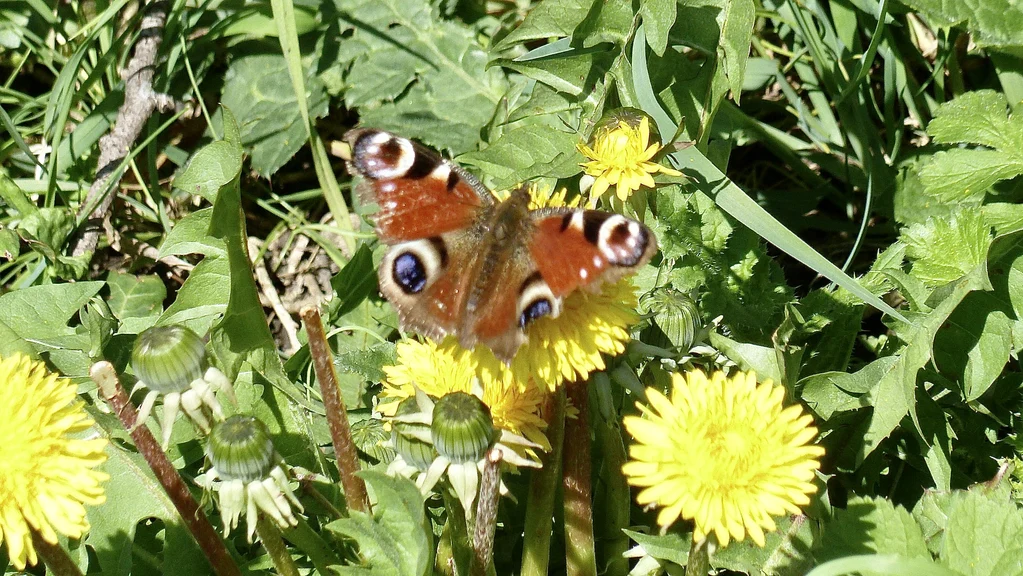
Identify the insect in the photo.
Aglais io
